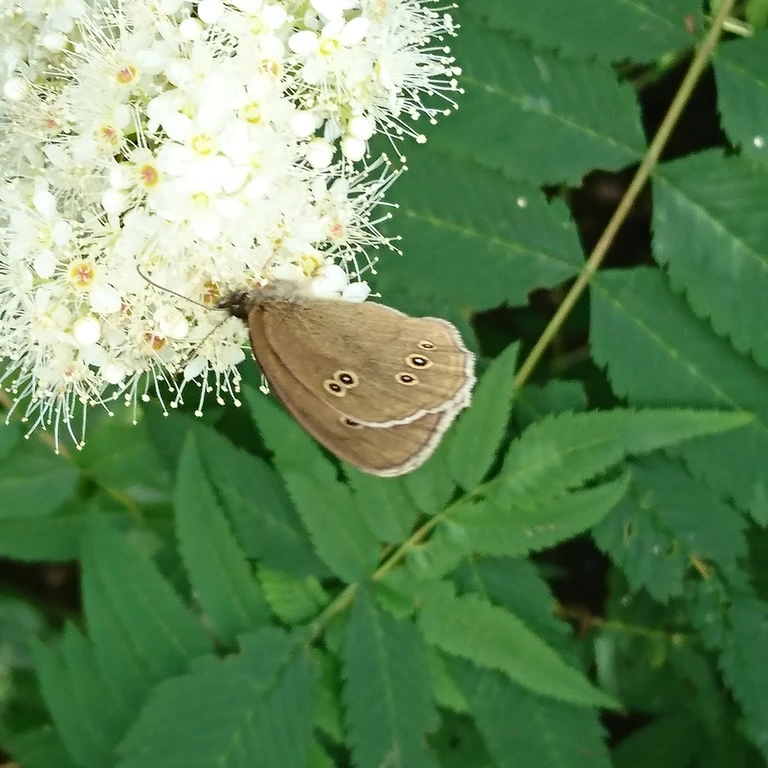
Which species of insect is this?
Aphantopus hyperantus
